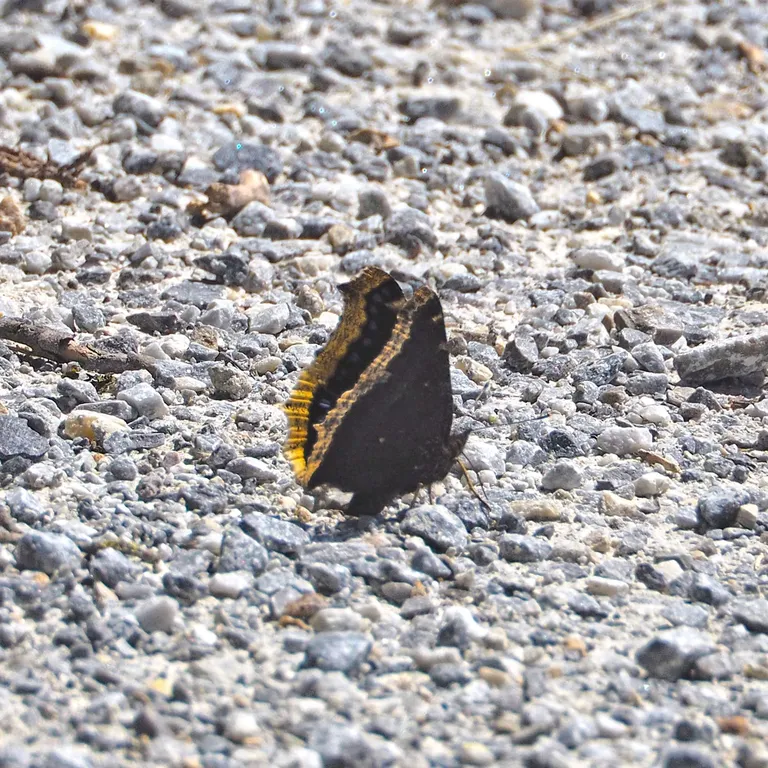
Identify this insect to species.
Nymphalis antiopa
